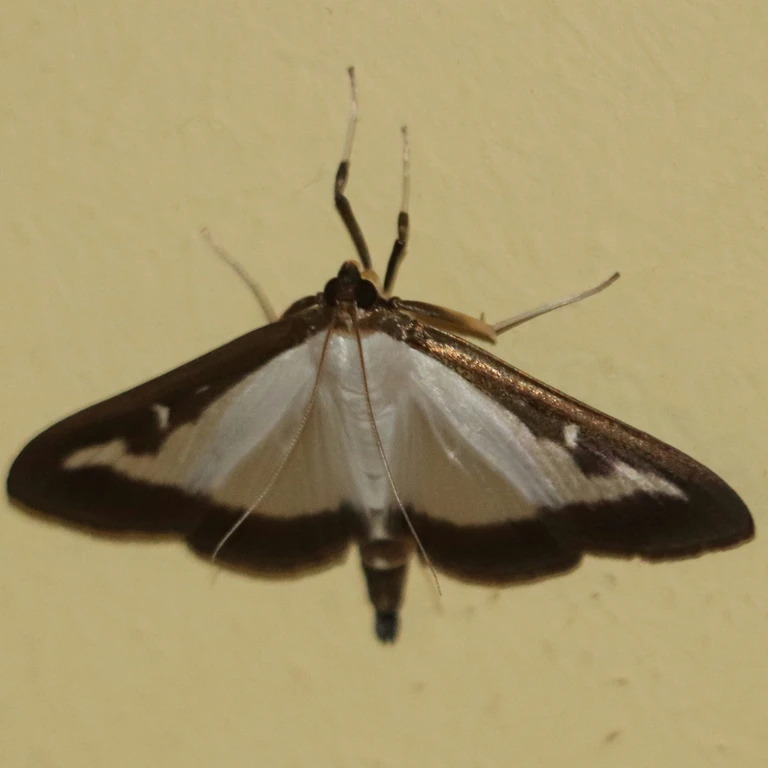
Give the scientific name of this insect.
Cydalima perspectalis
